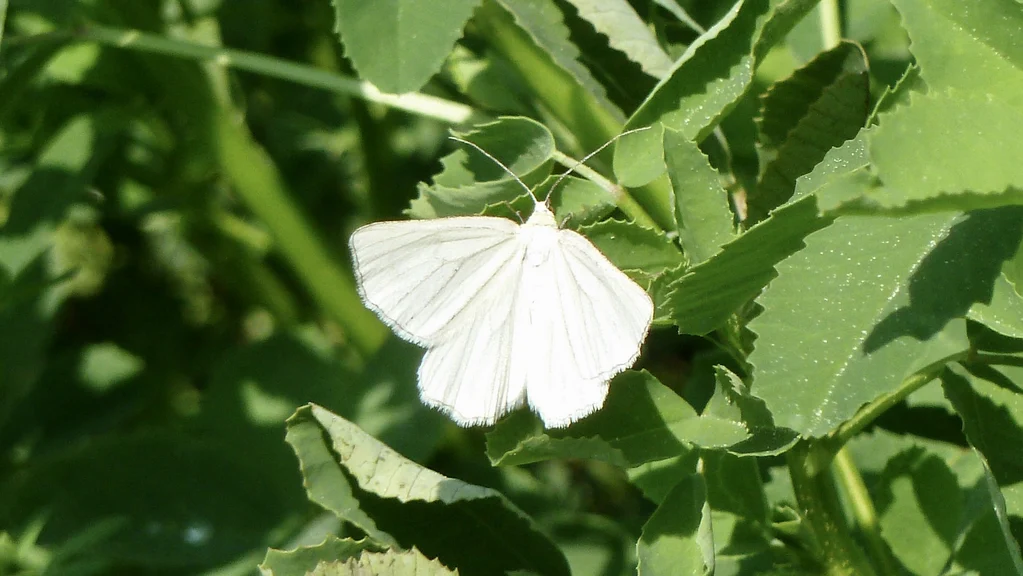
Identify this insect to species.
Siona lineata
